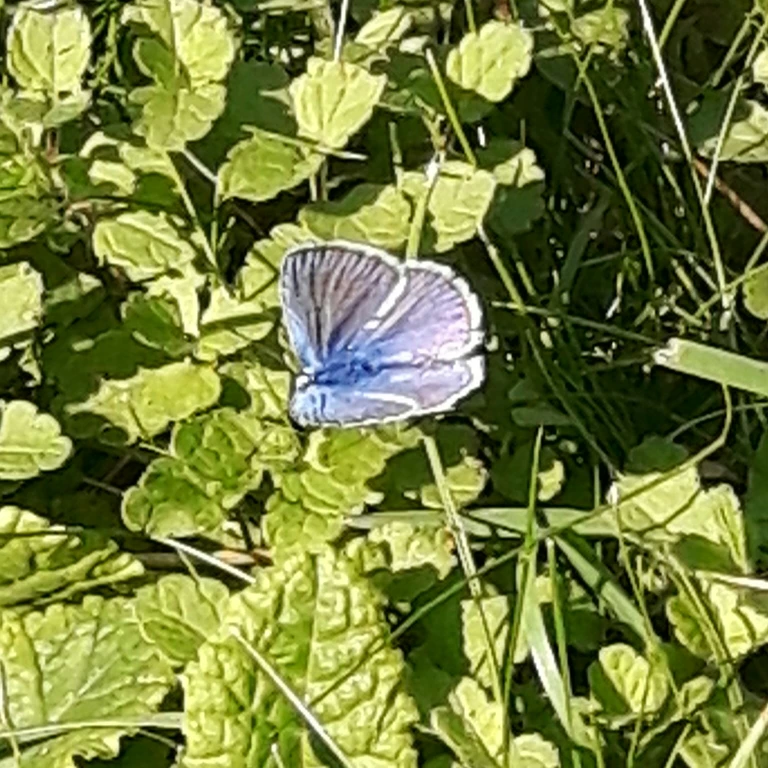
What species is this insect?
Polyommatus icarus
